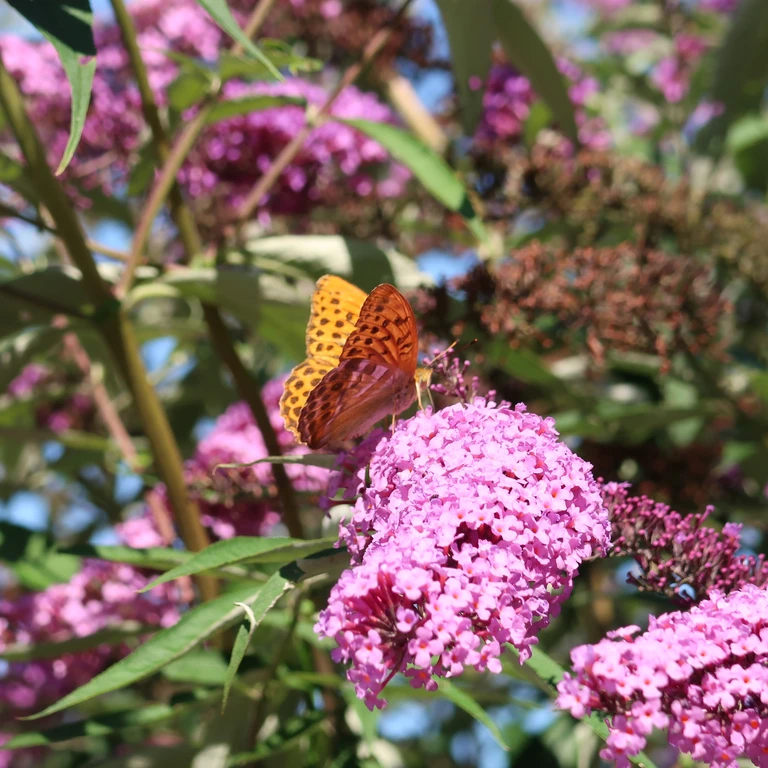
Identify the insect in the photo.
Argynnis paphia
